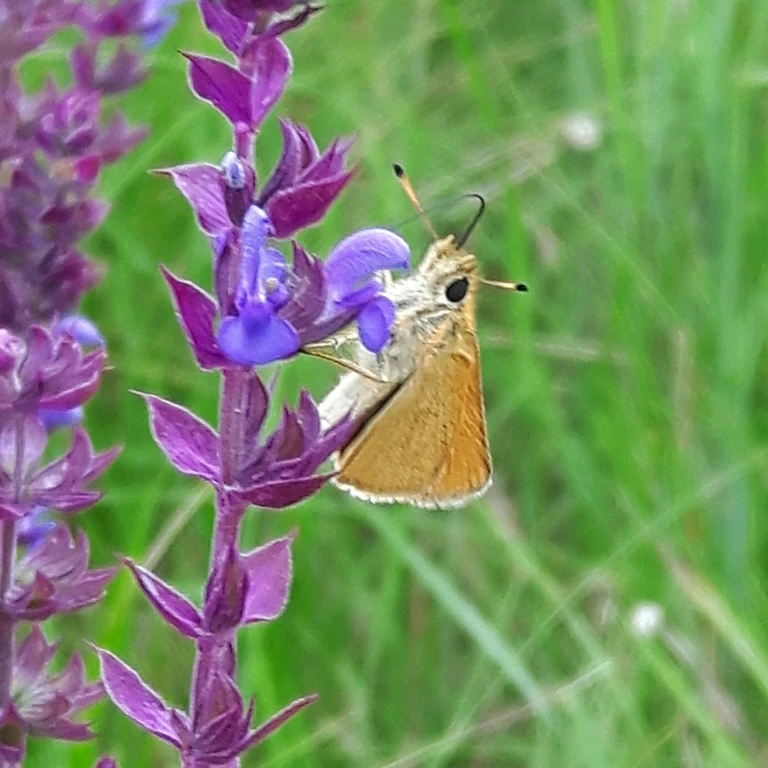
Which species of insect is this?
Thymelicus lineola
